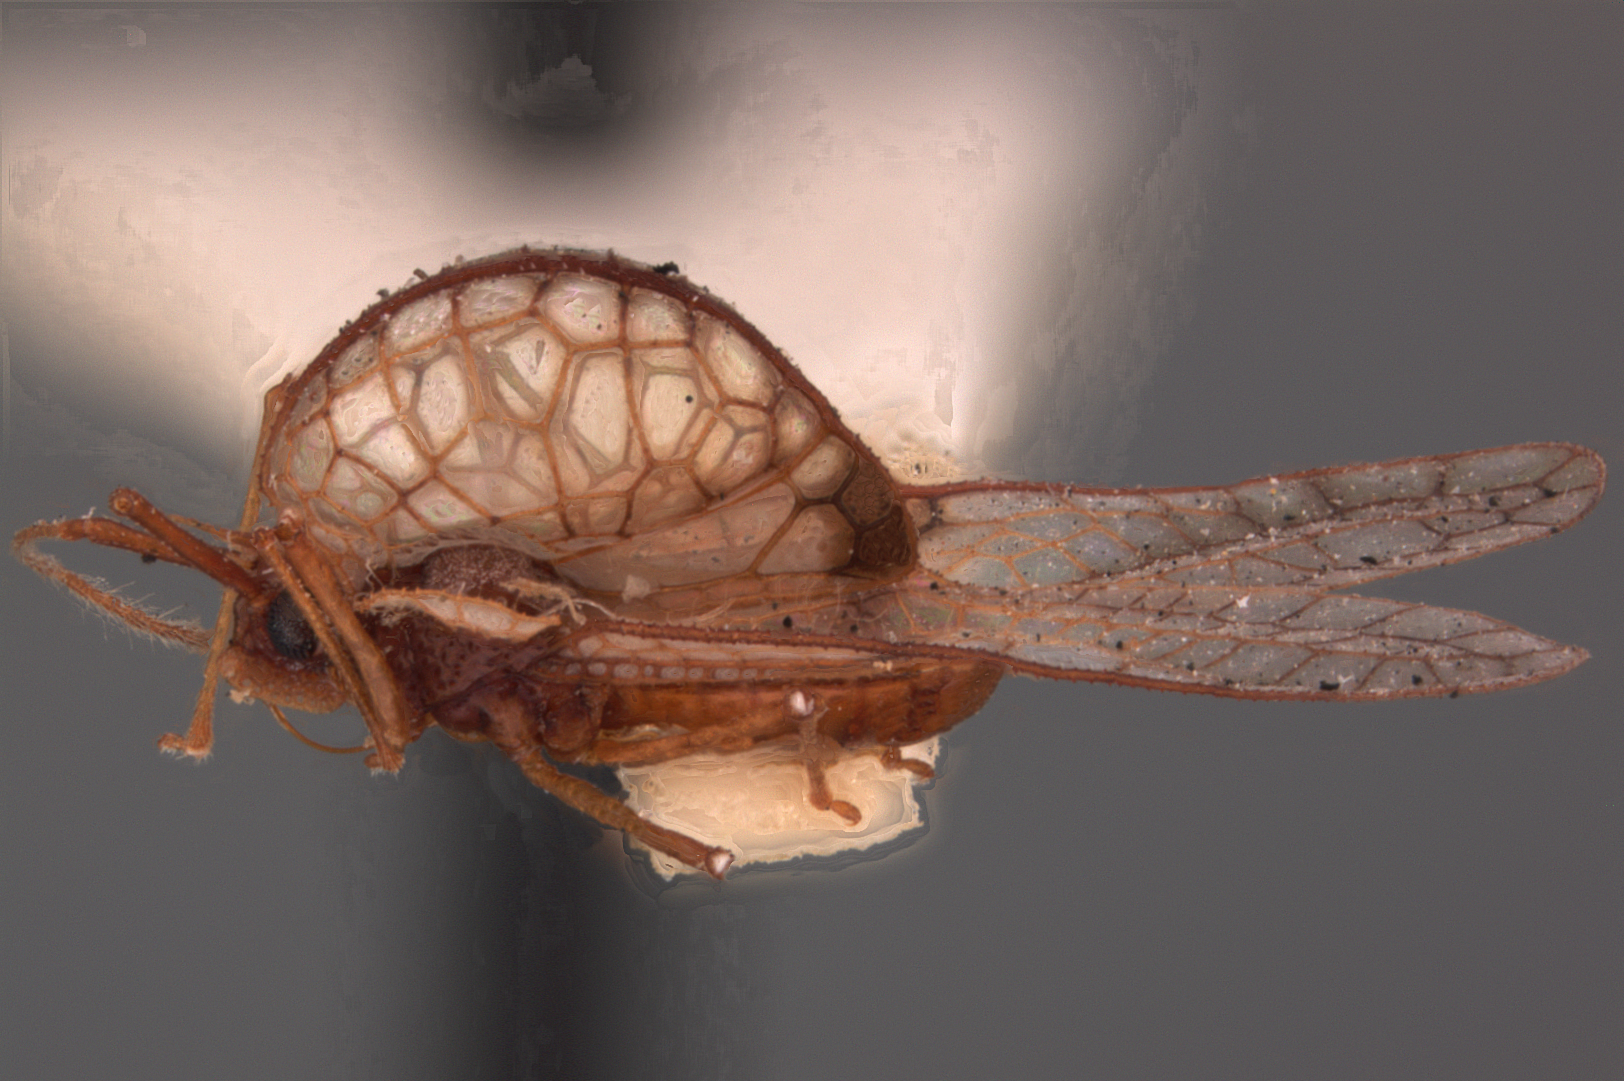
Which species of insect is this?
Ulocysta praestabilis
